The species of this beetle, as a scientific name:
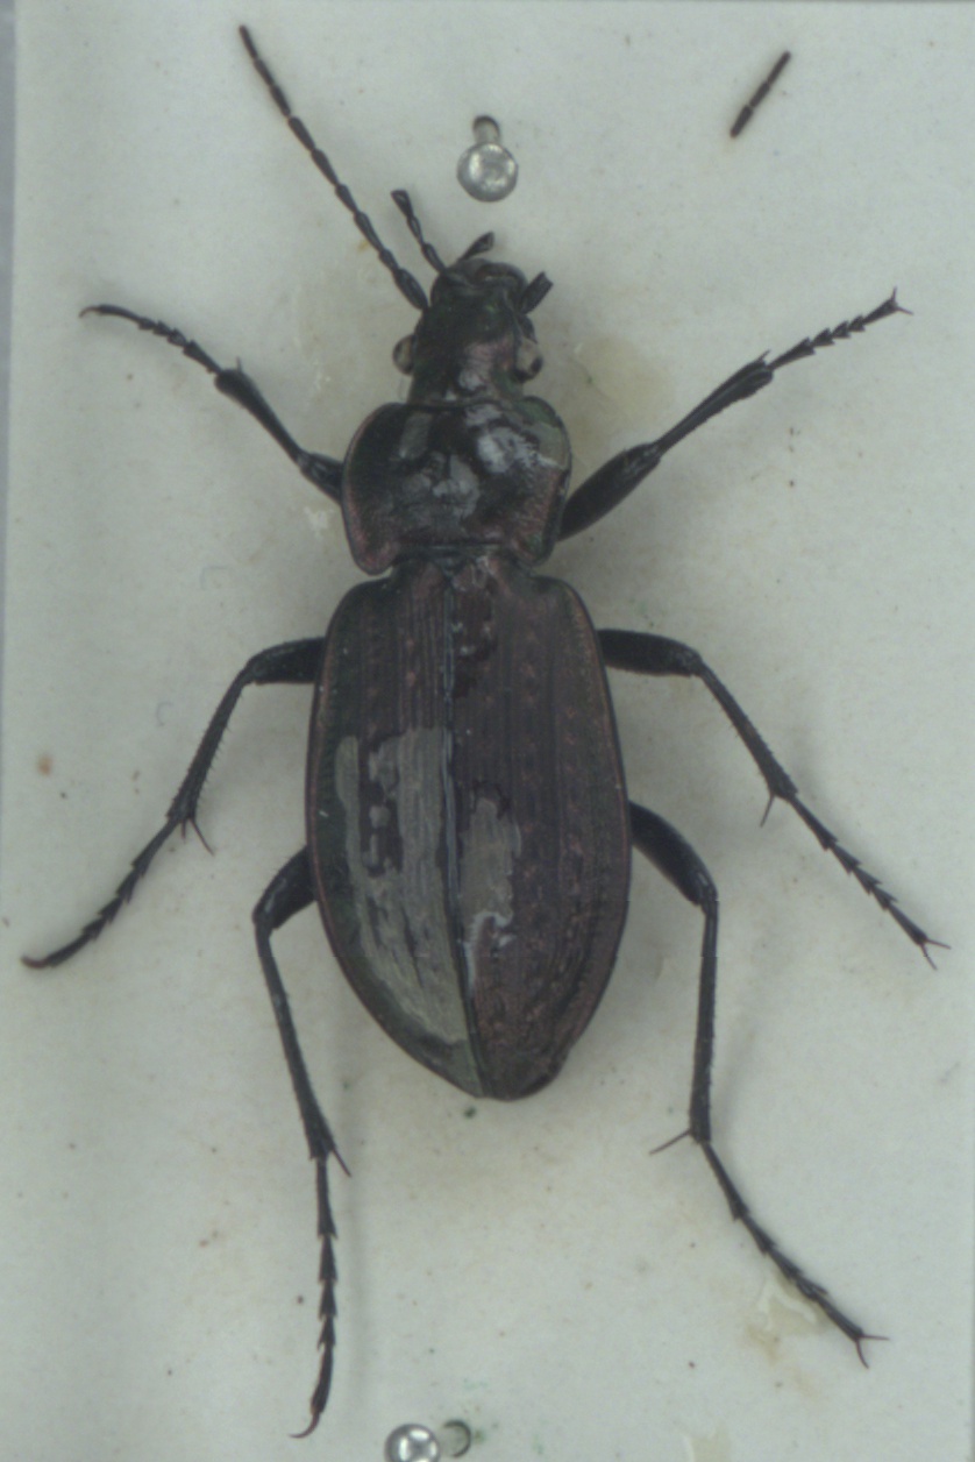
Carabus arvensis
